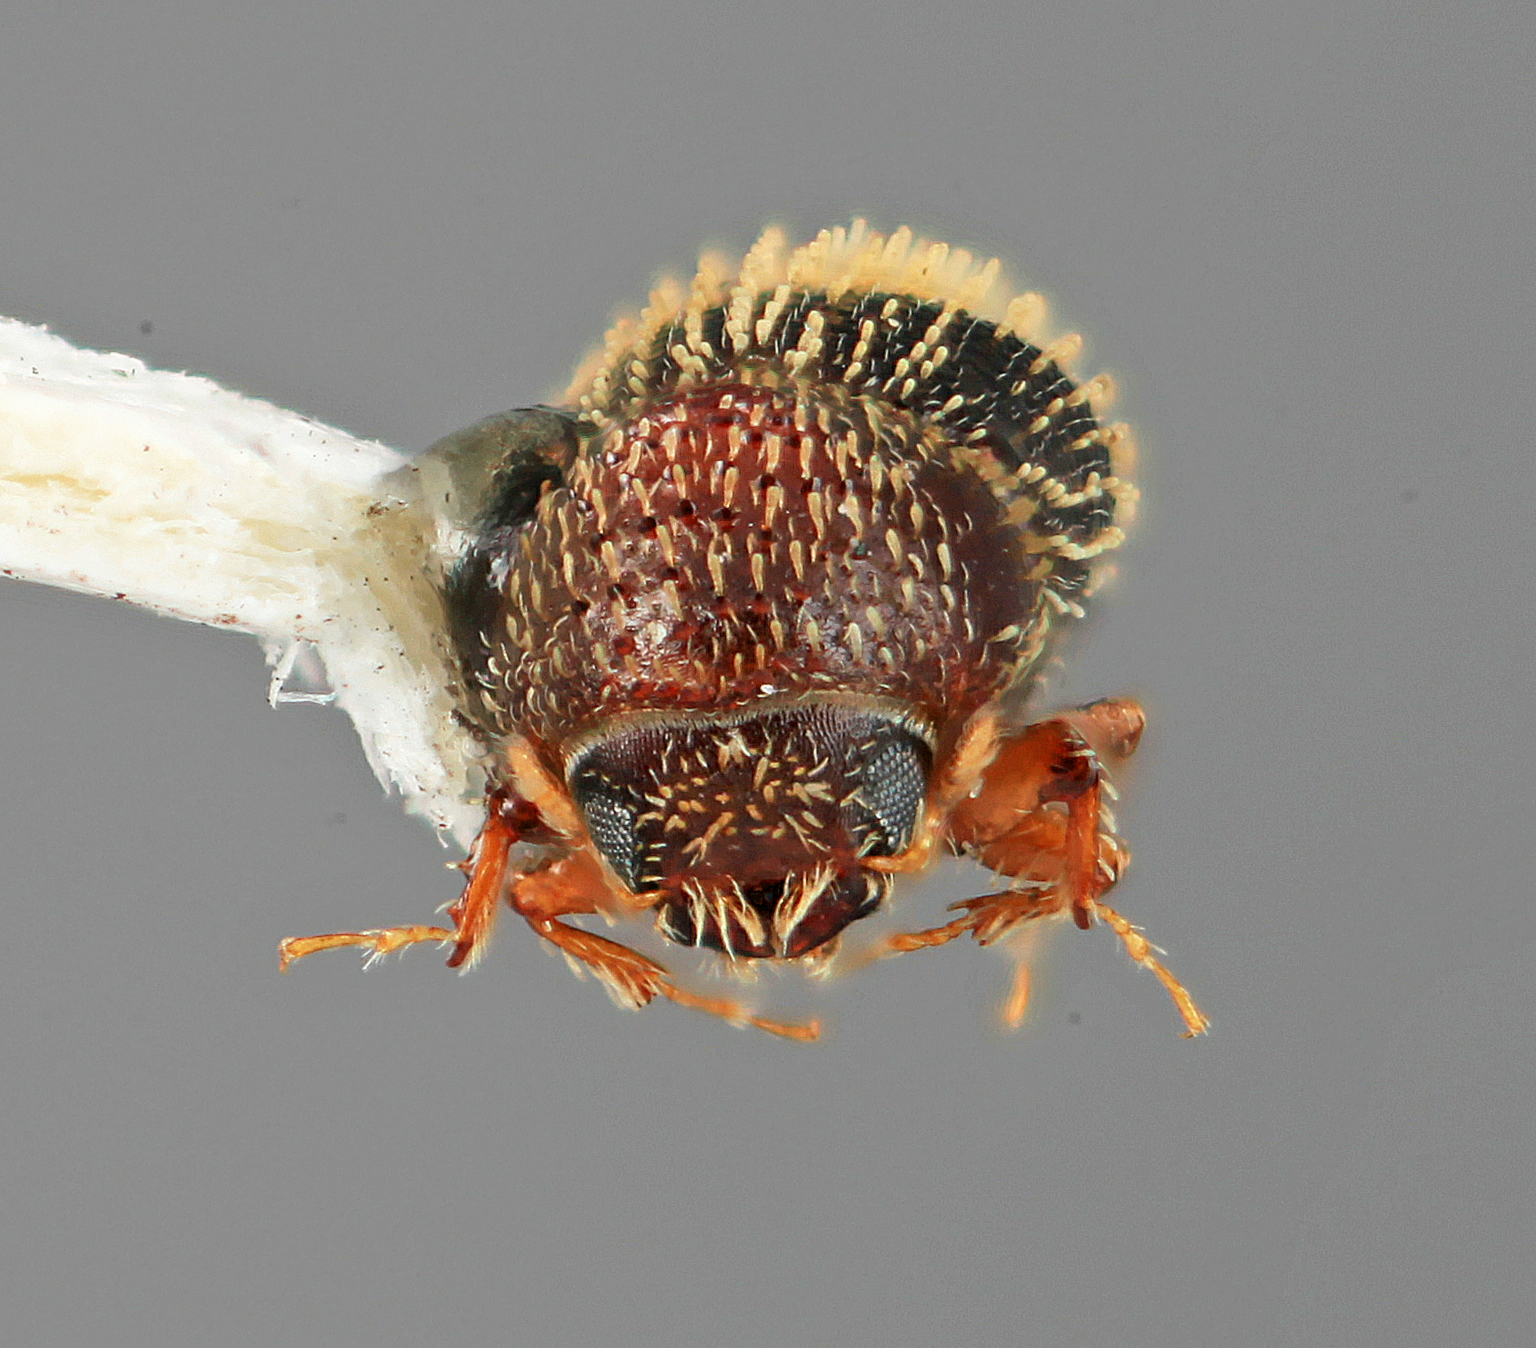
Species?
Pseudothysanoes amassius
